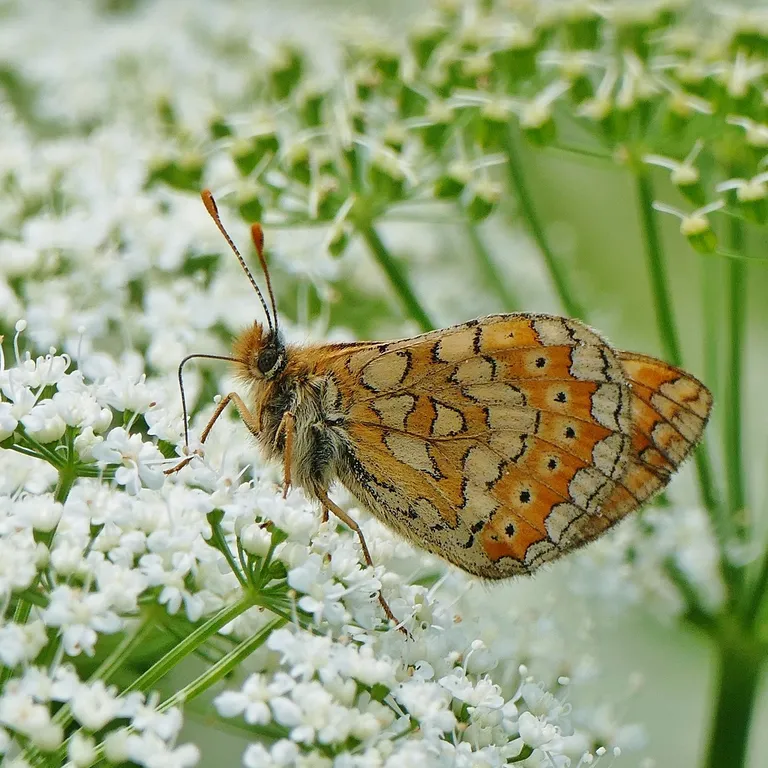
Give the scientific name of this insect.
Euphydryas aurinia
